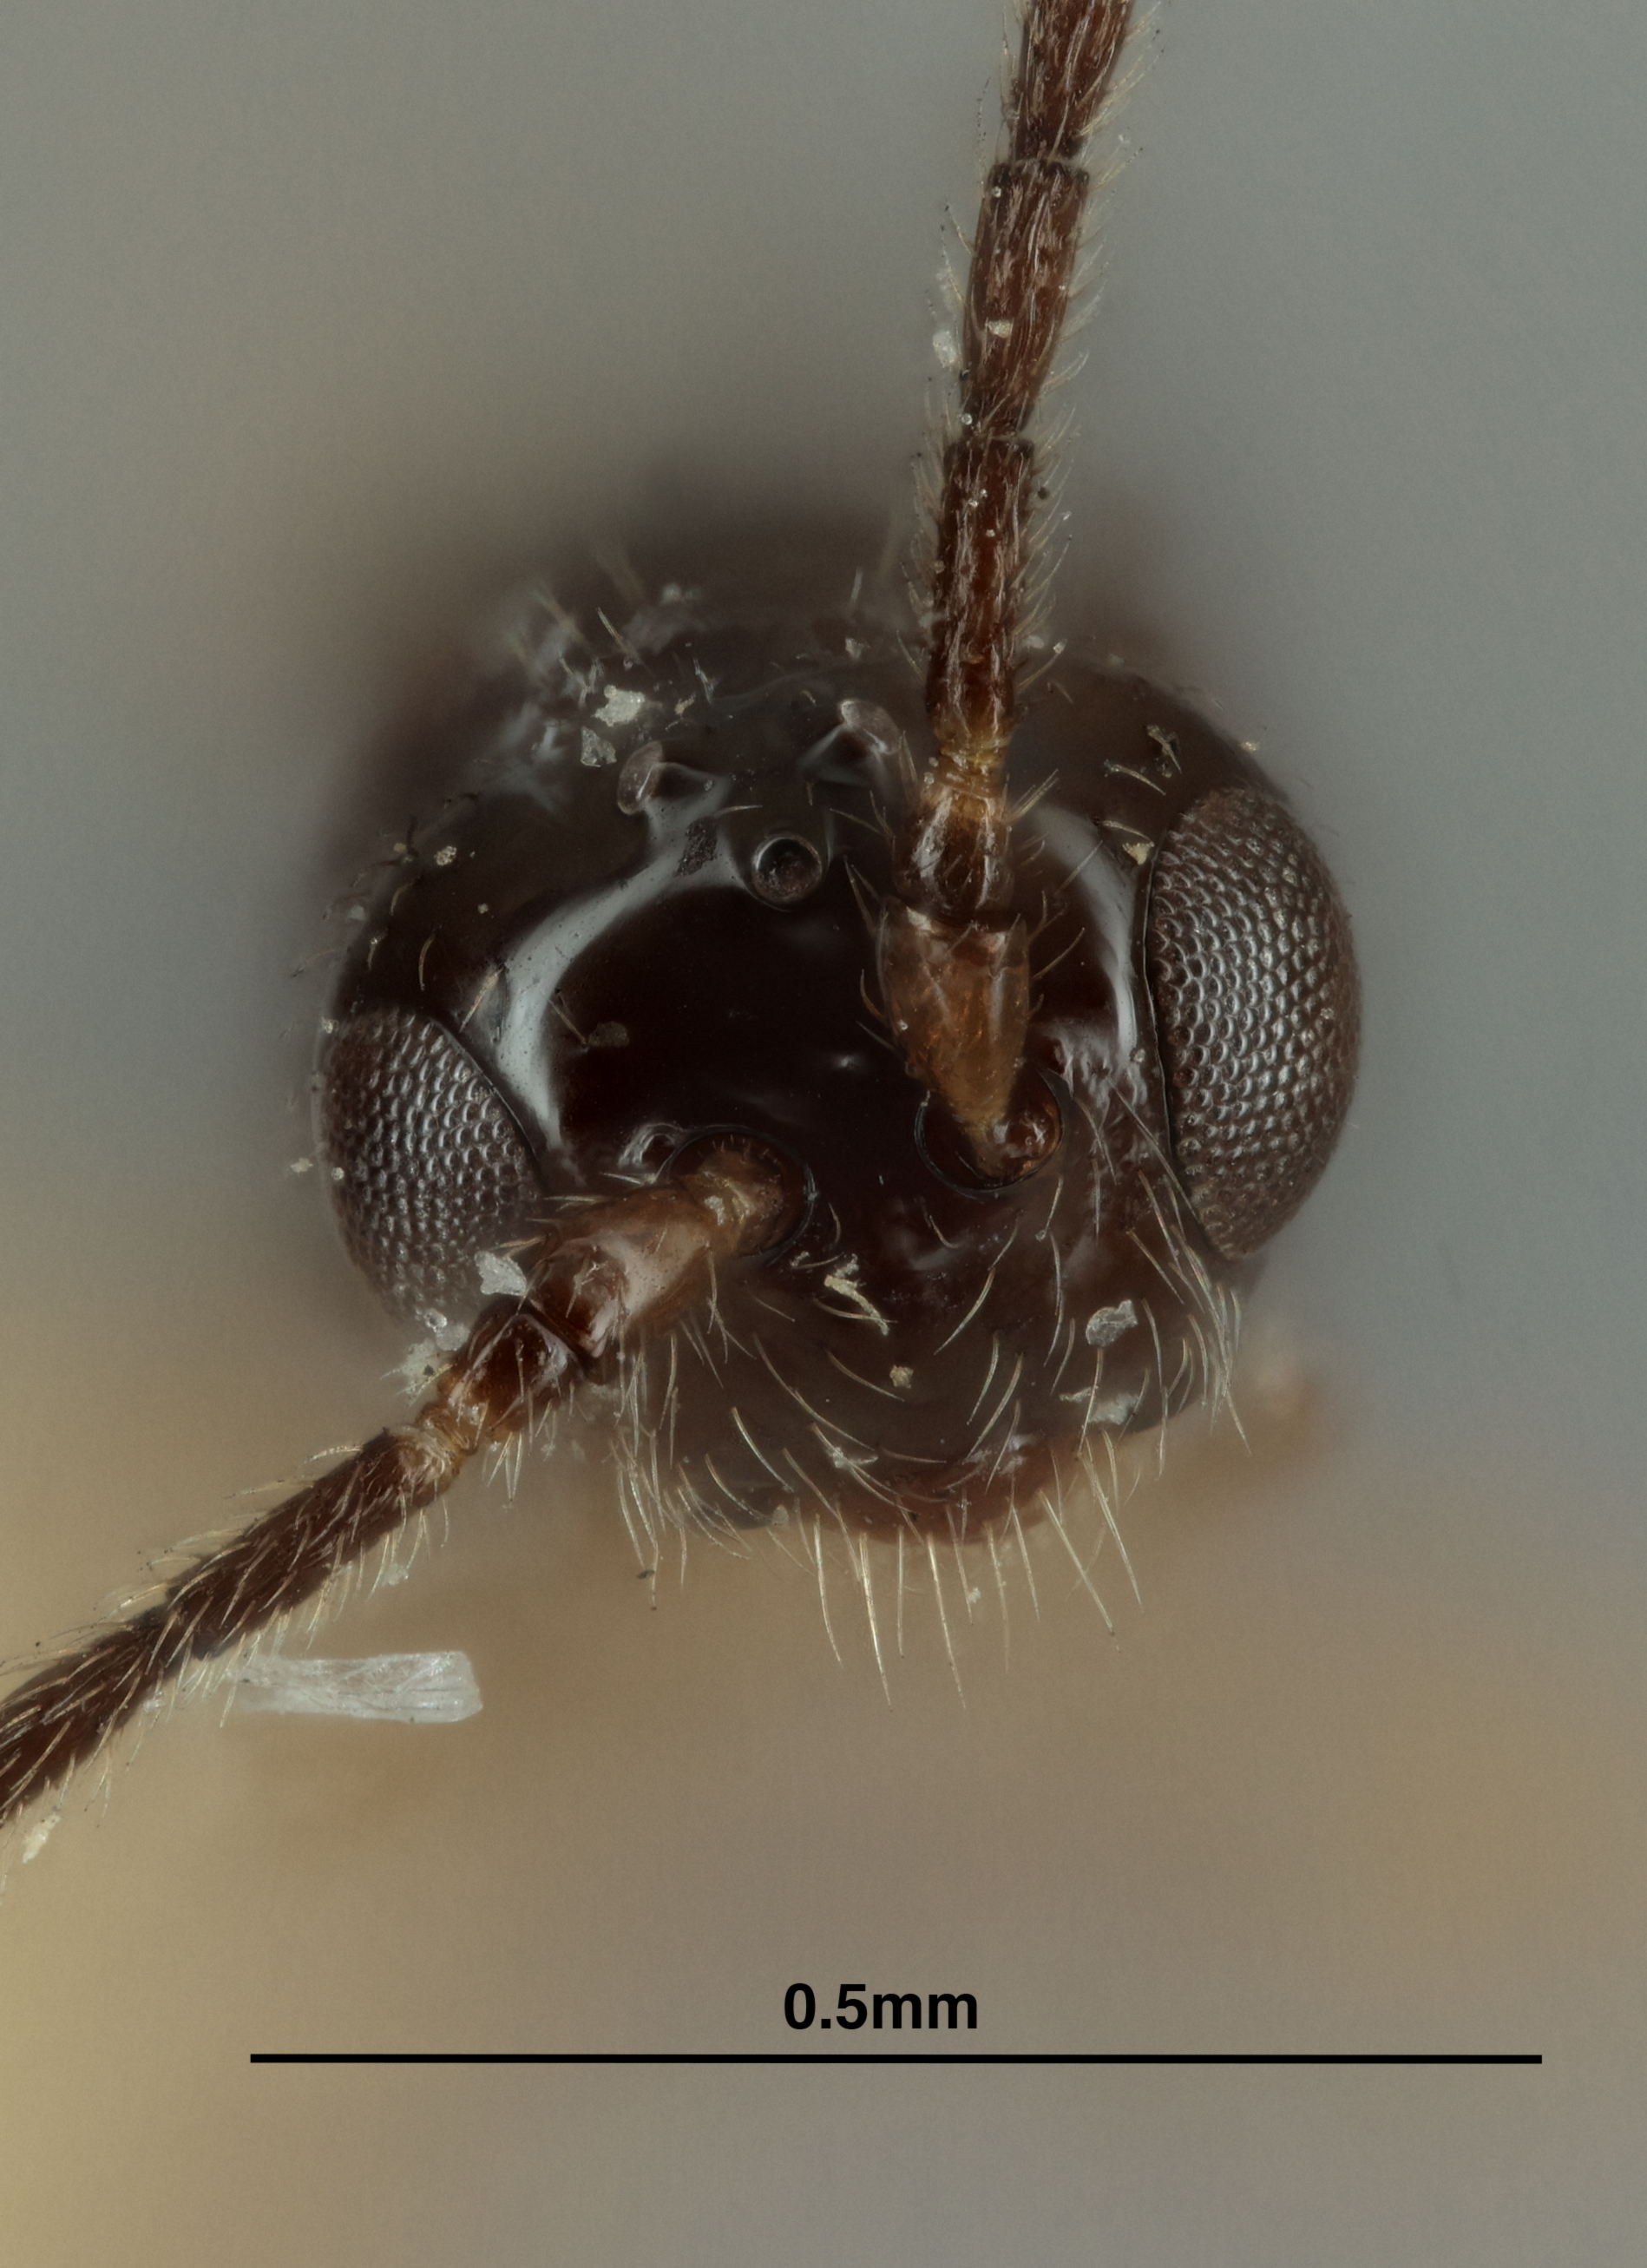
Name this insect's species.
Opius suturalis
